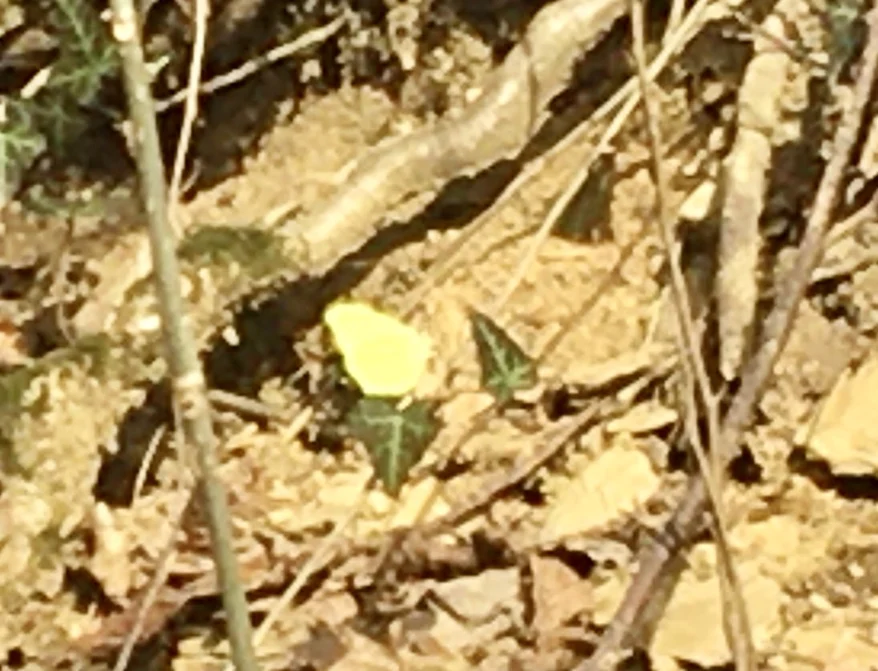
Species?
Gonepteryx rhamni
